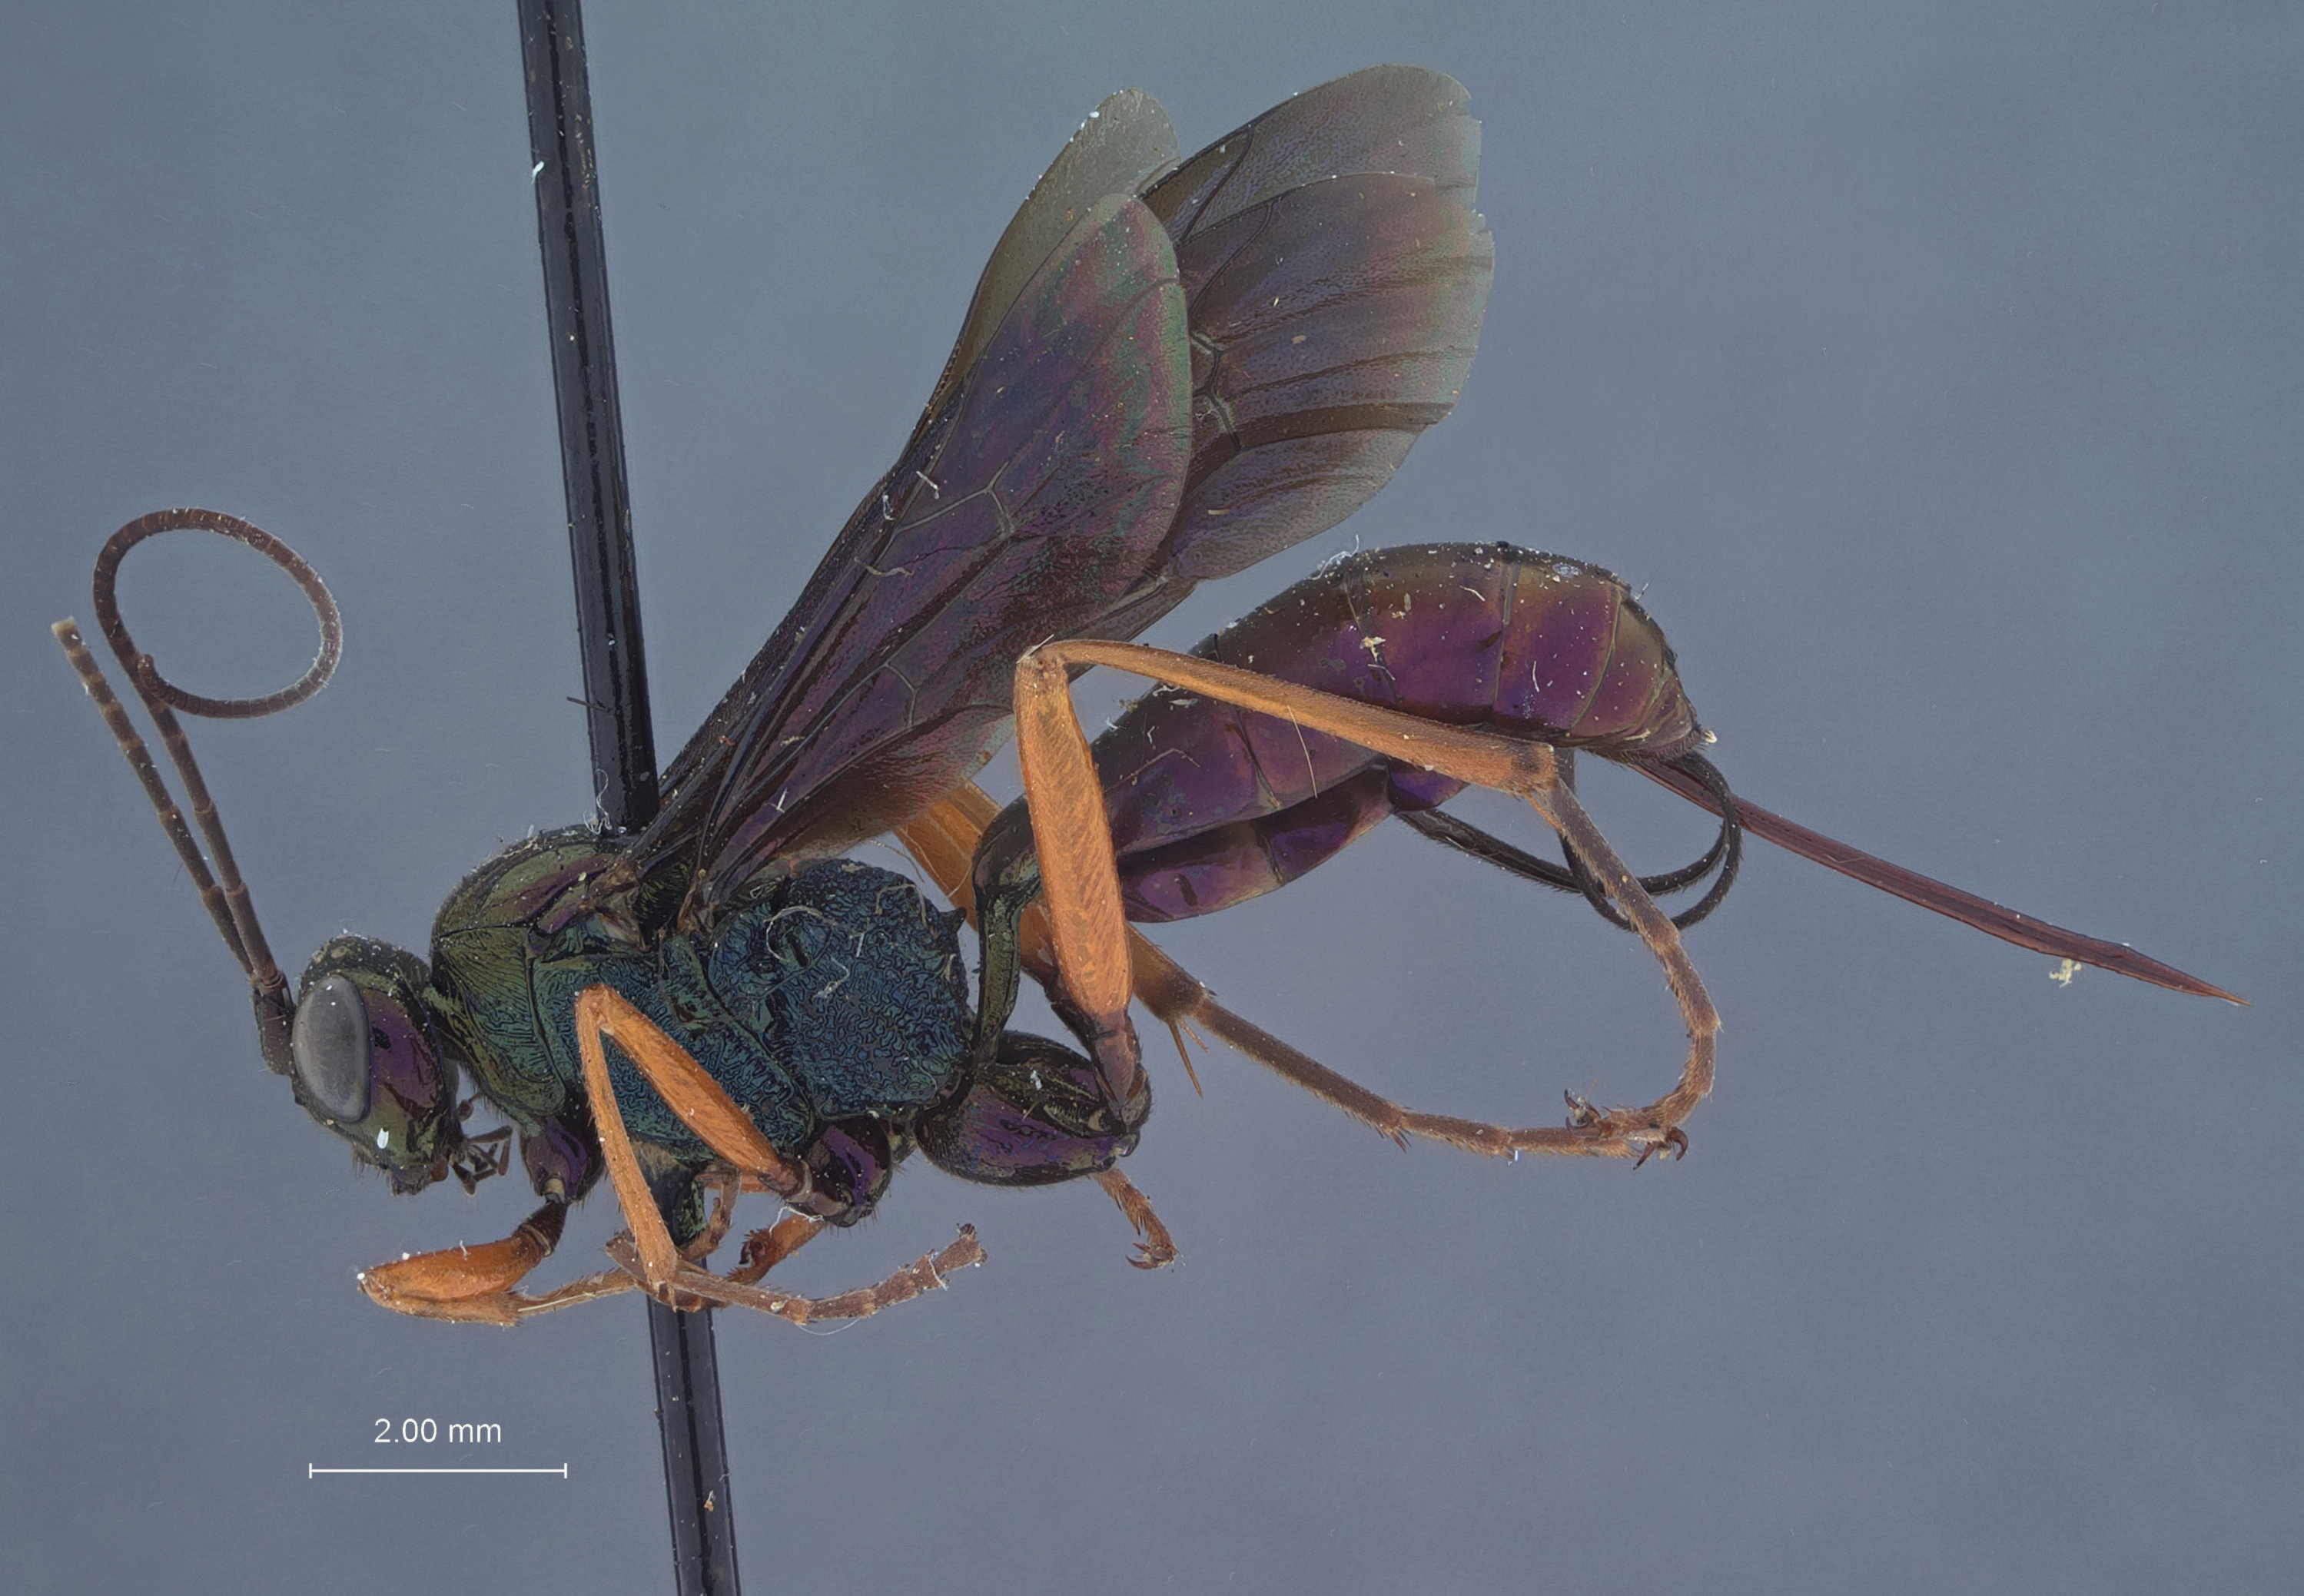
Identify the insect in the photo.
Trachysphyrus cleonis
